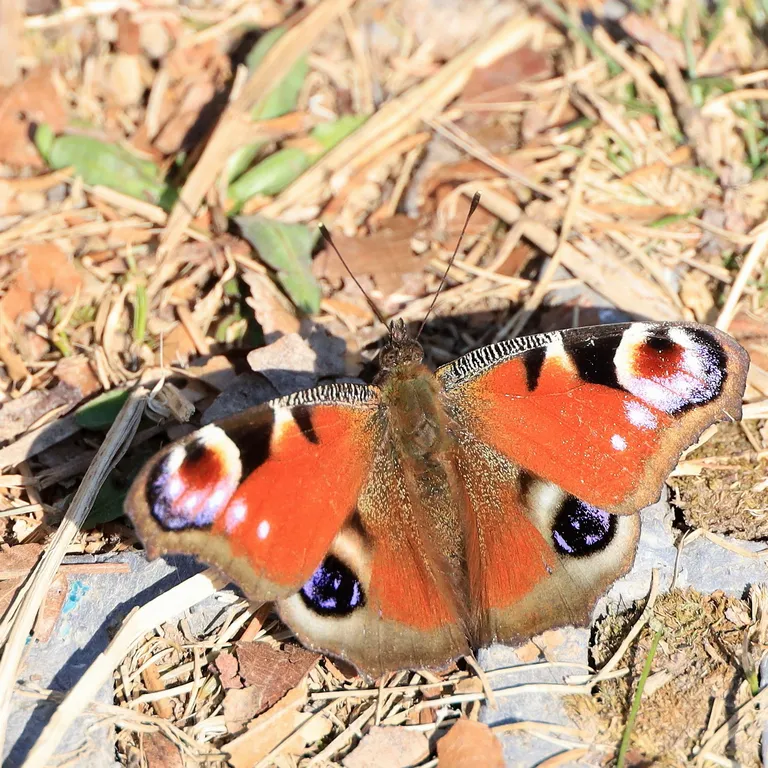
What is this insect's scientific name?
Aglais io
